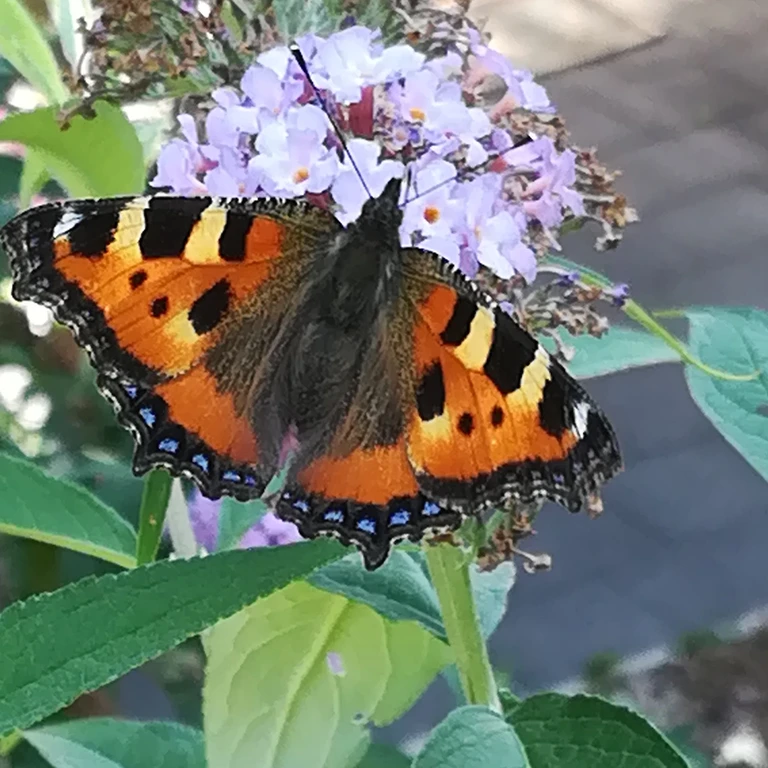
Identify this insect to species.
Aglais urticae
